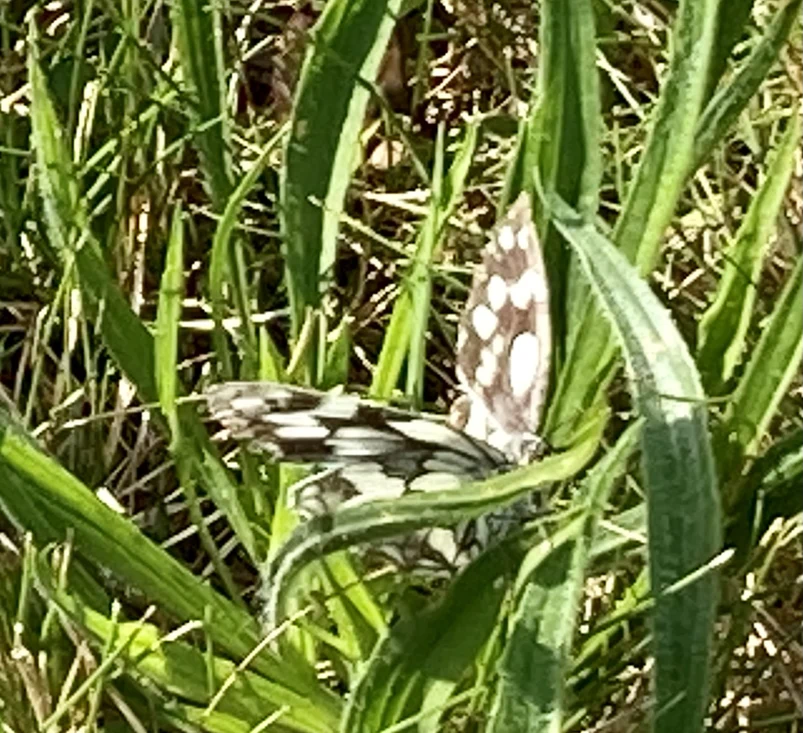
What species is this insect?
Melanargia galathea
